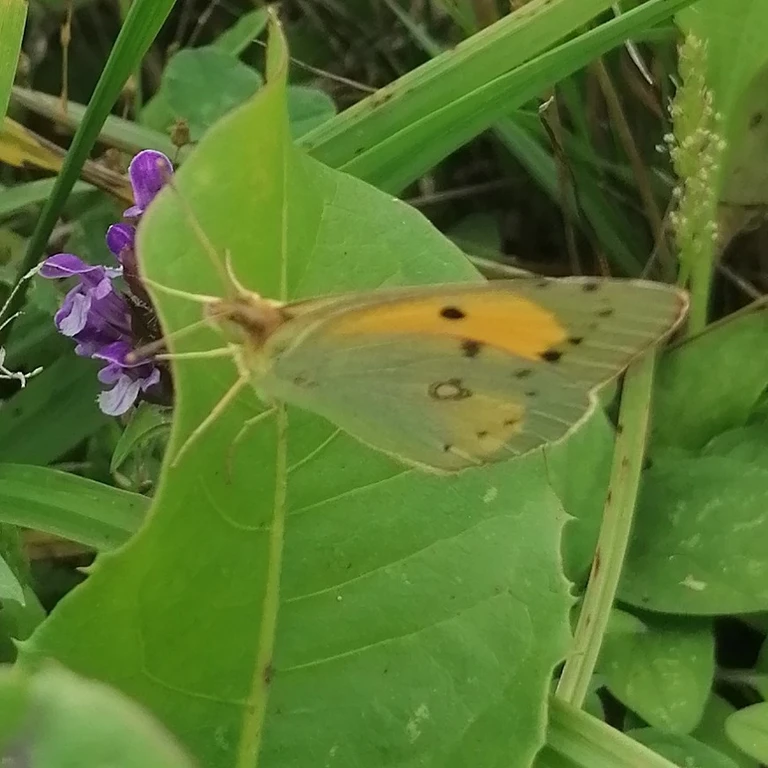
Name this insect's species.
Colias croceus
